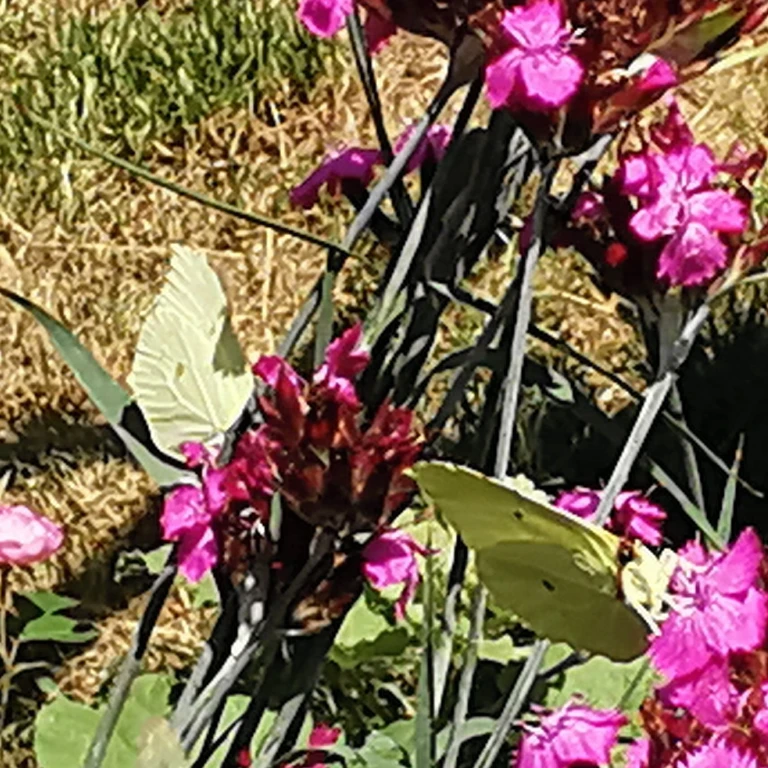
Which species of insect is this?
Gonepteryx rhamni
